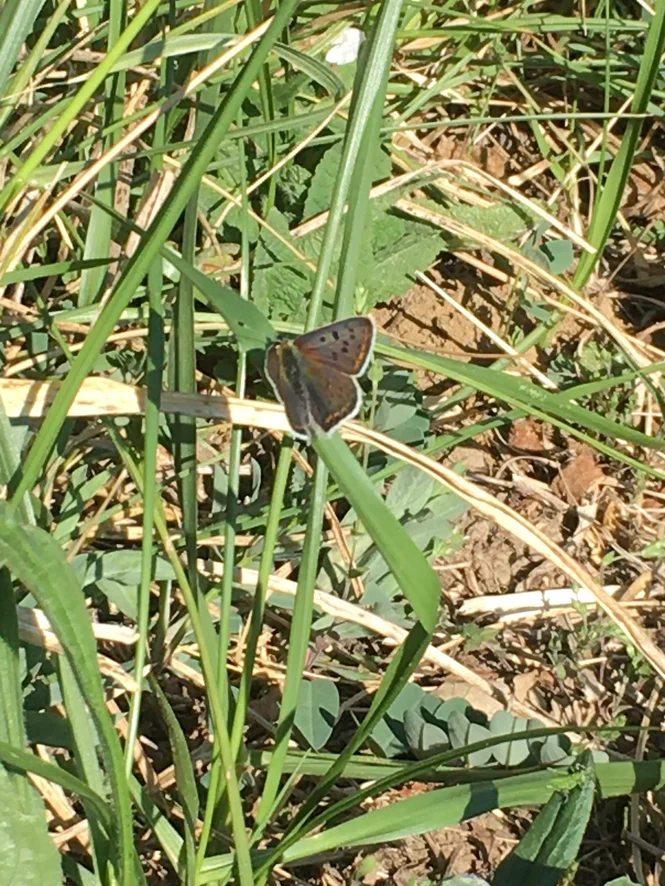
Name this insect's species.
Lycaena tityrus (also Loweia tityrus)
